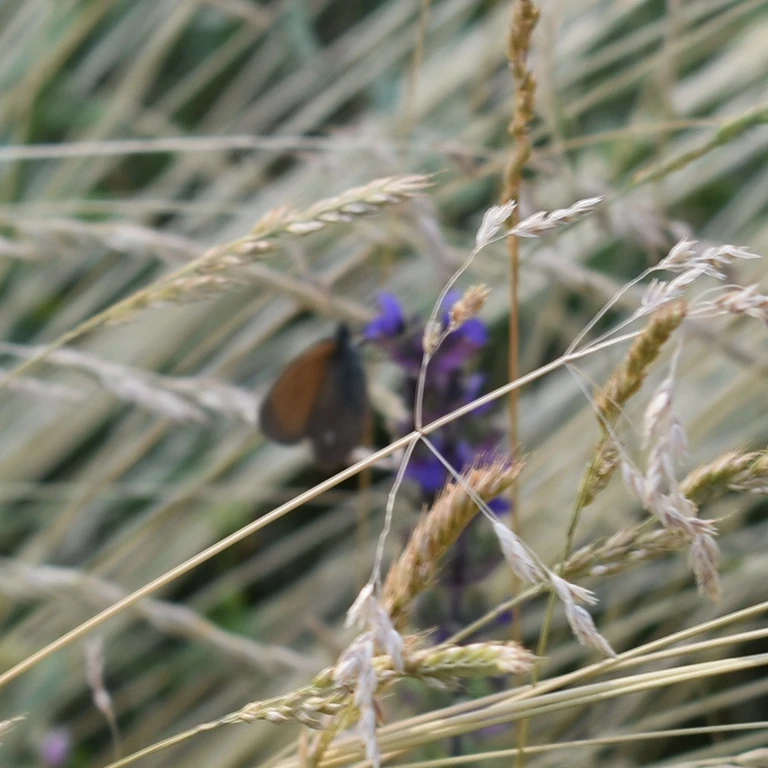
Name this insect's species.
Coenonympha glycerion (also Coenonympha iphis)
